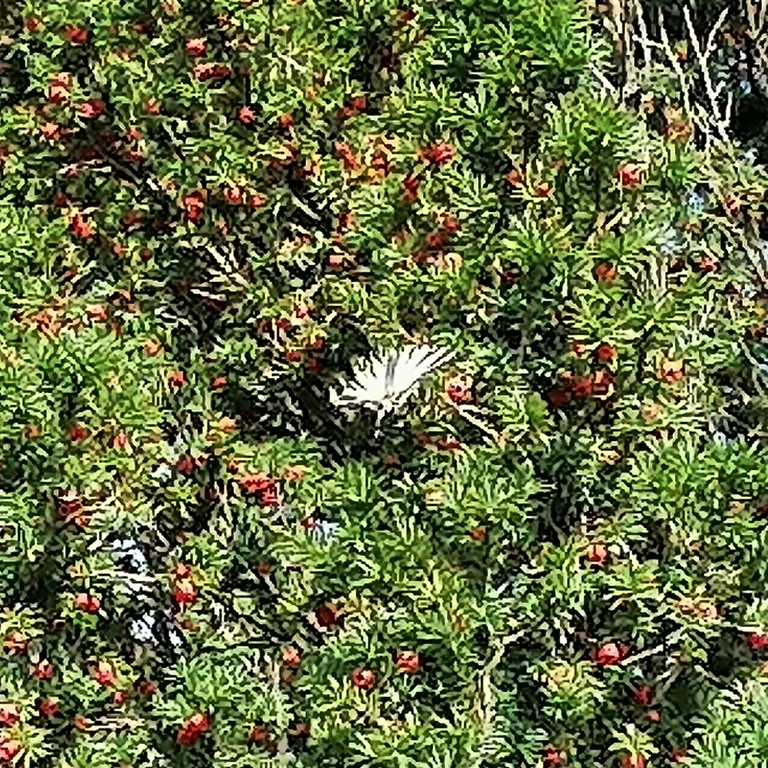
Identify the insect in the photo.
Iphiclides podalirius
